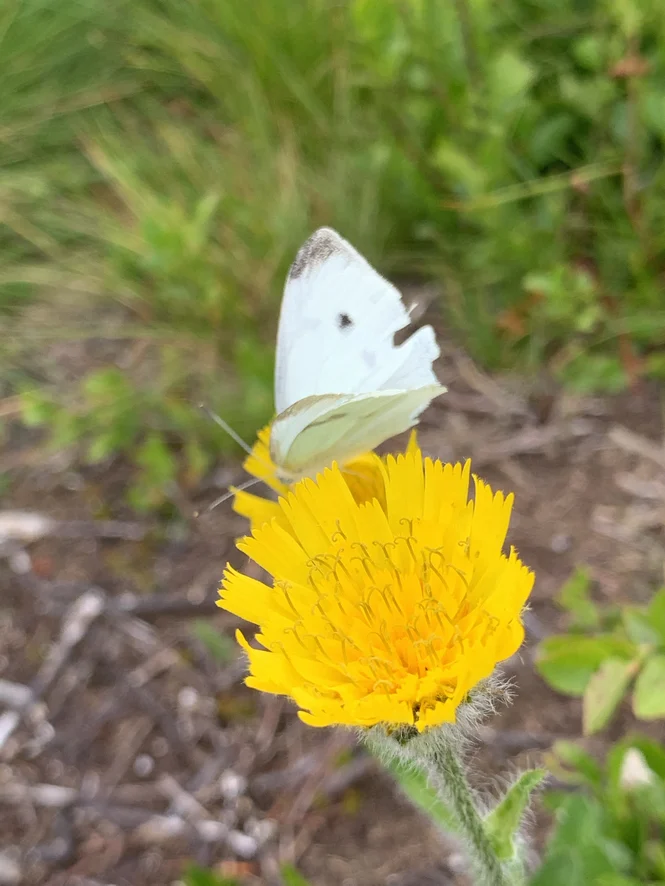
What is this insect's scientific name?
Pieris rapae
